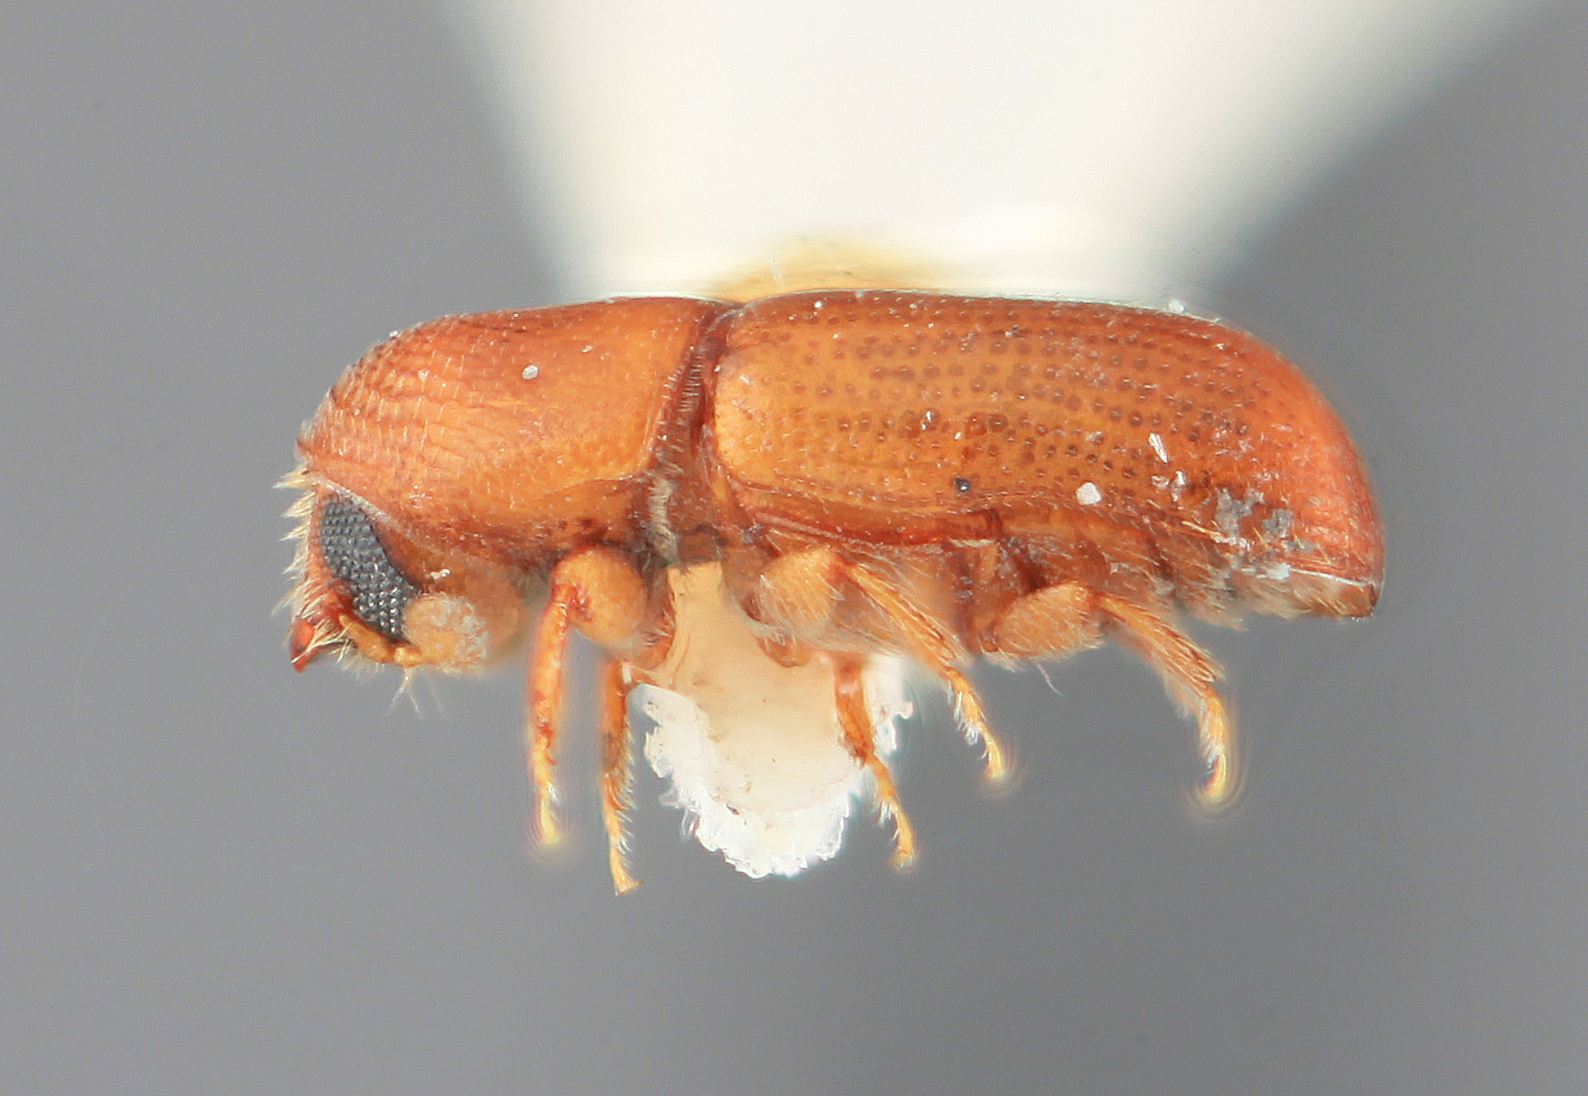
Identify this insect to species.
Araptus exigialis
